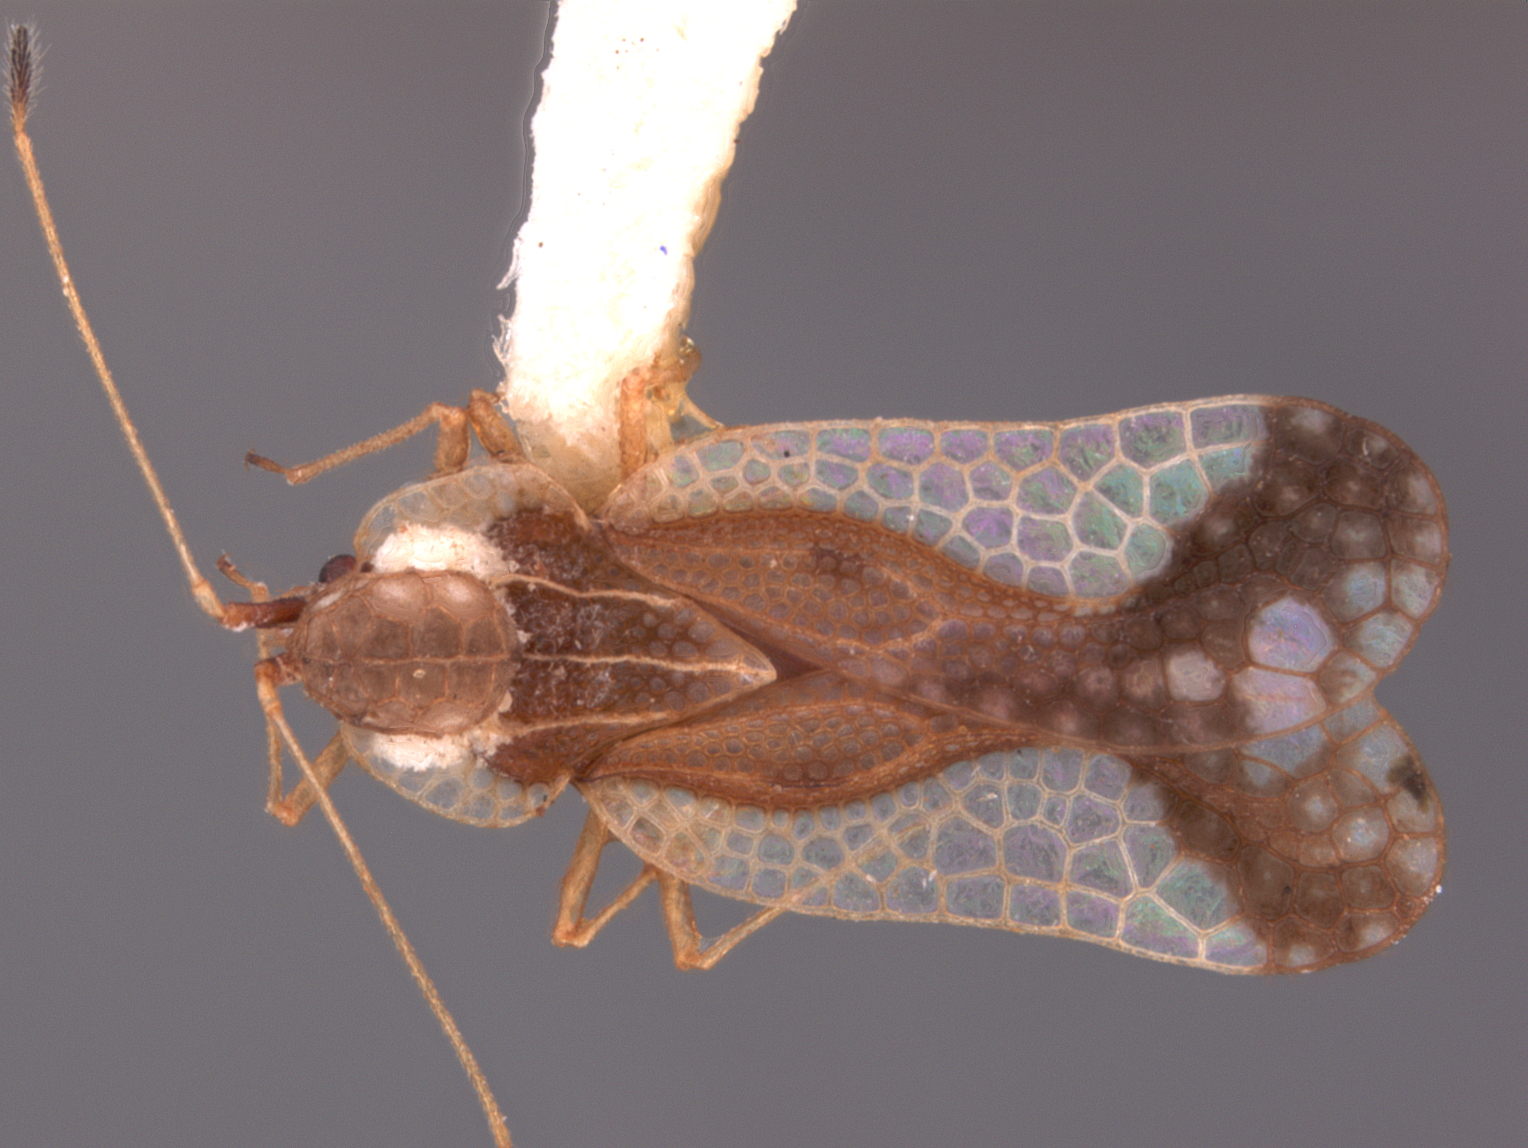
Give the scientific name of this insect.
Leptopharsa deca
